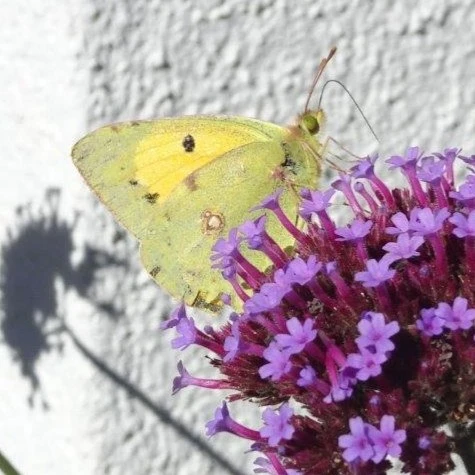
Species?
Colias croceus
